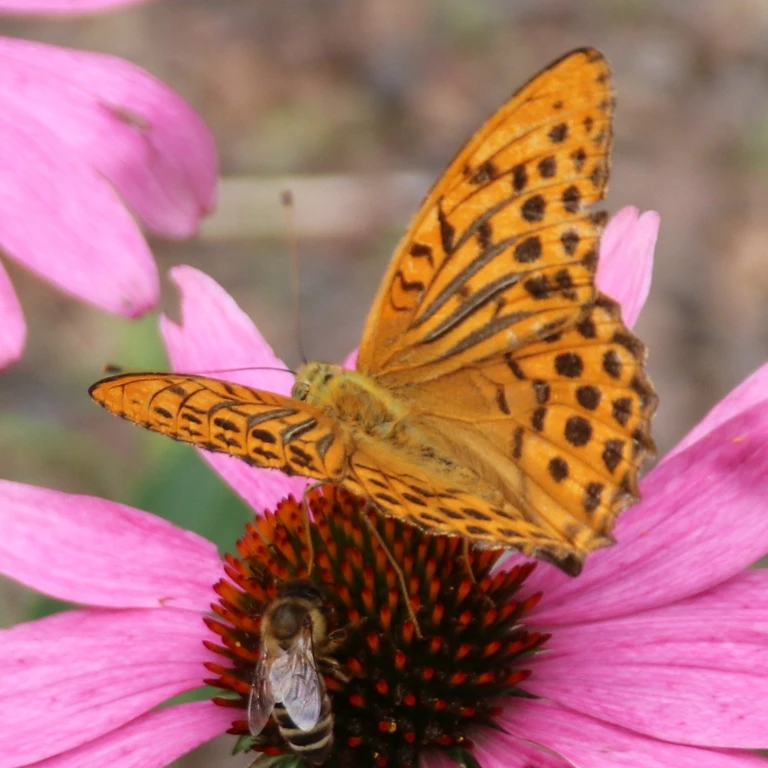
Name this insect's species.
Argynnis paphia
